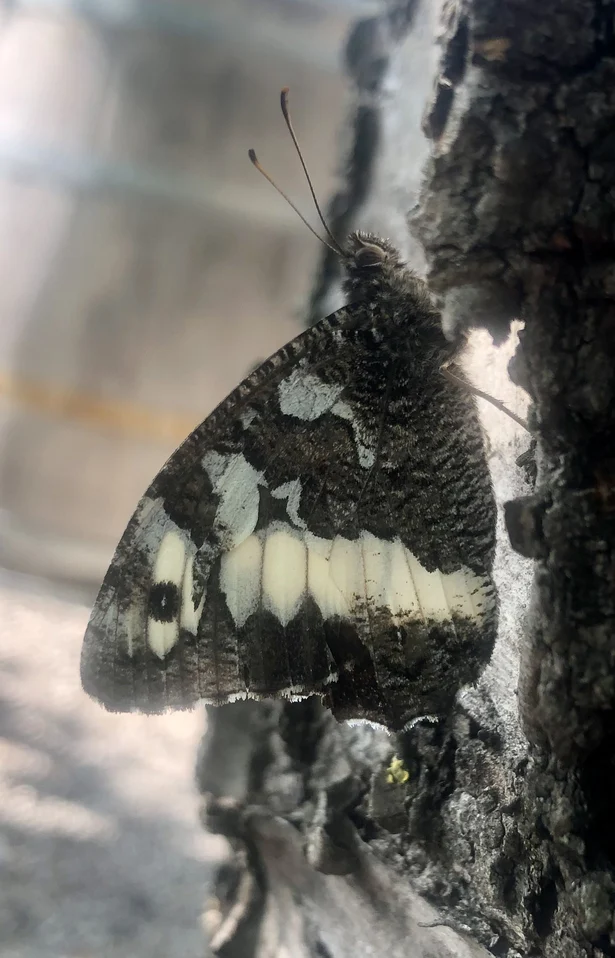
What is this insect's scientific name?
Brintesia circe
